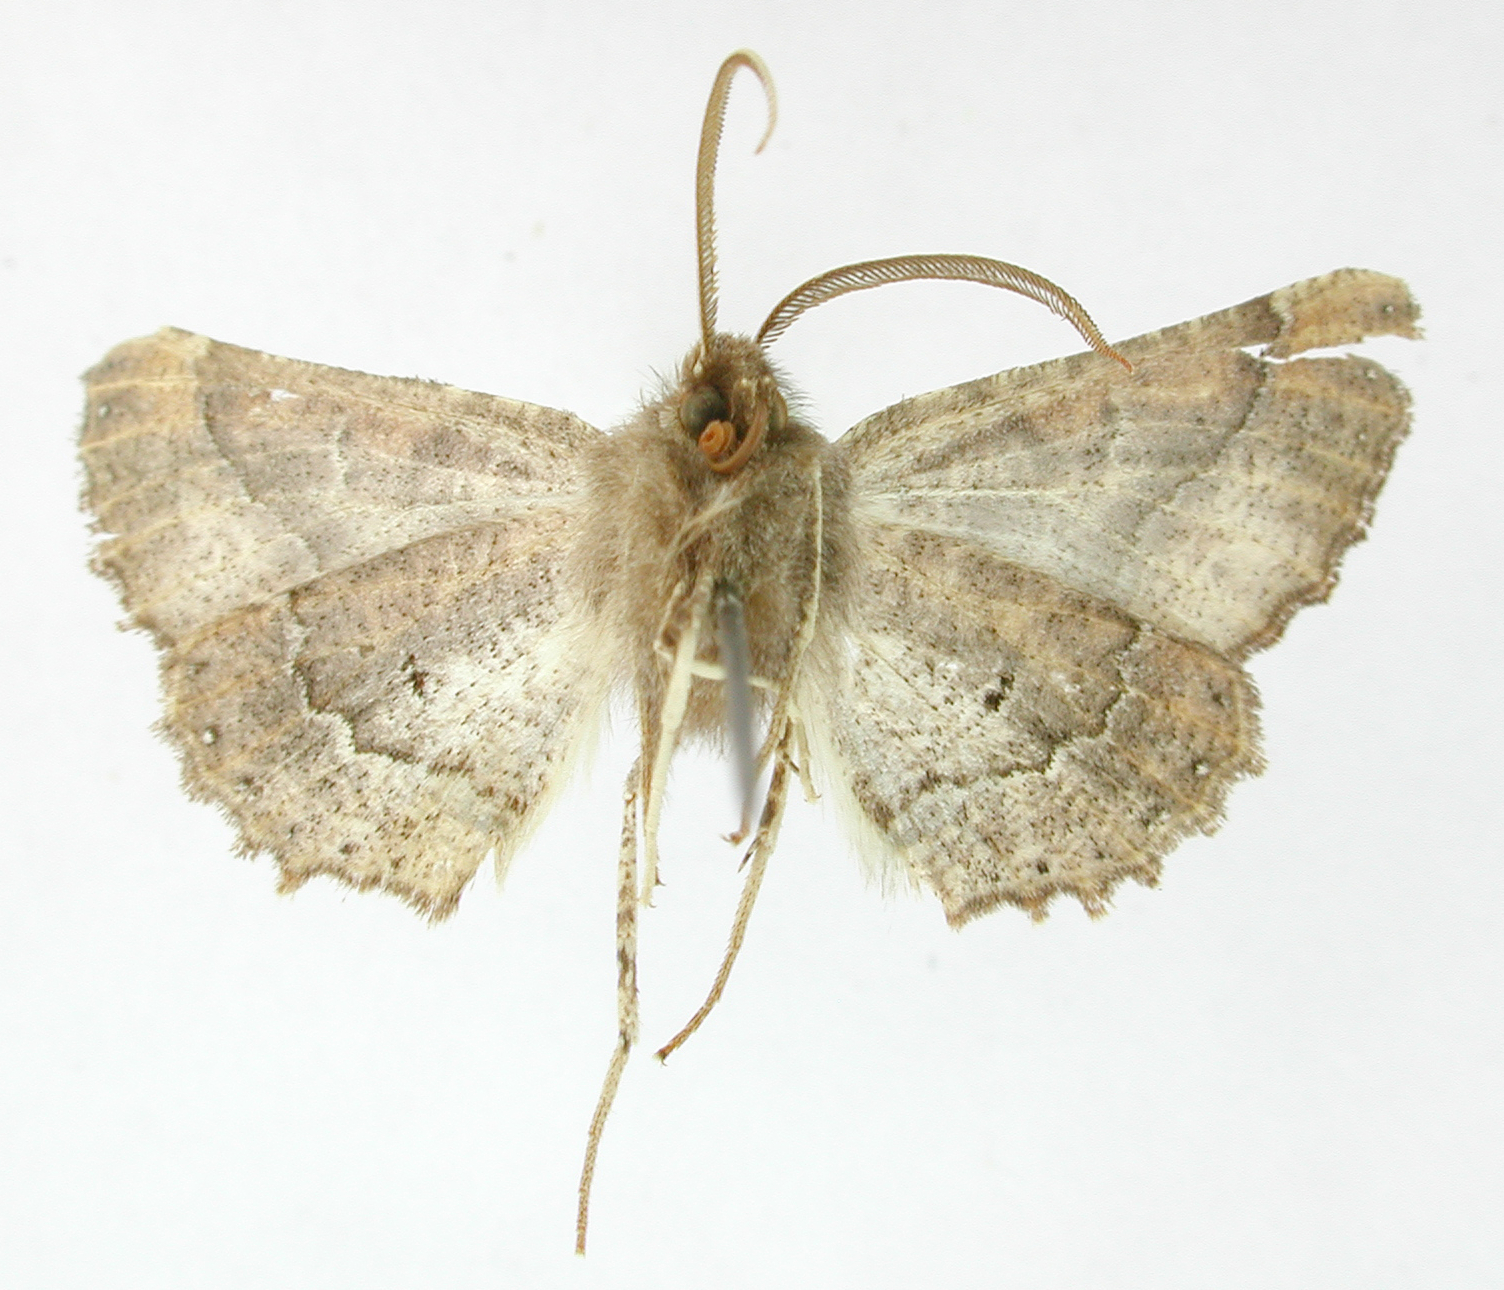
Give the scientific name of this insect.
Pero acopa
